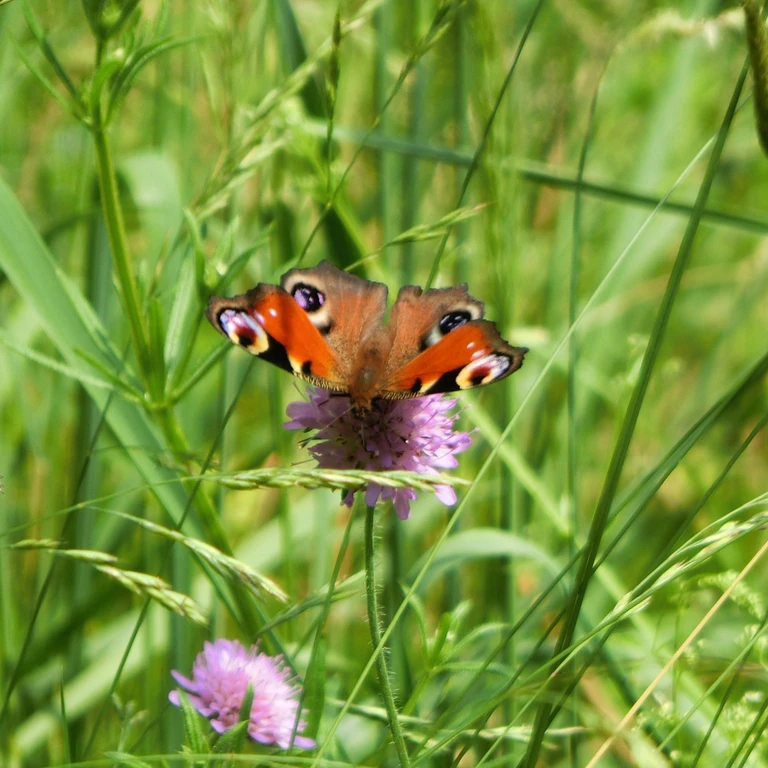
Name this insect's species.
Aglais io
